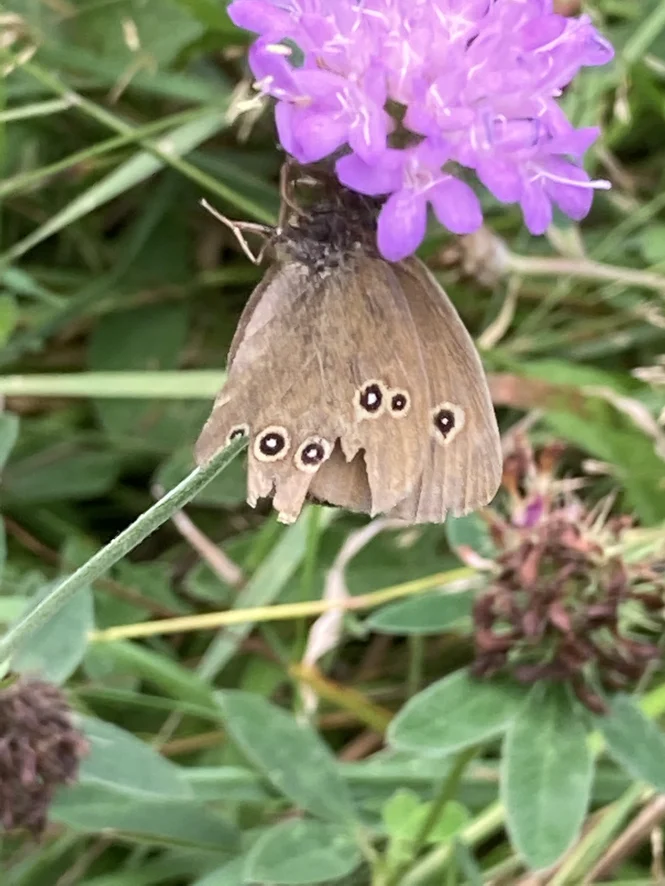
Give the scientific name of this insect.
Aphantopus hyperantus
